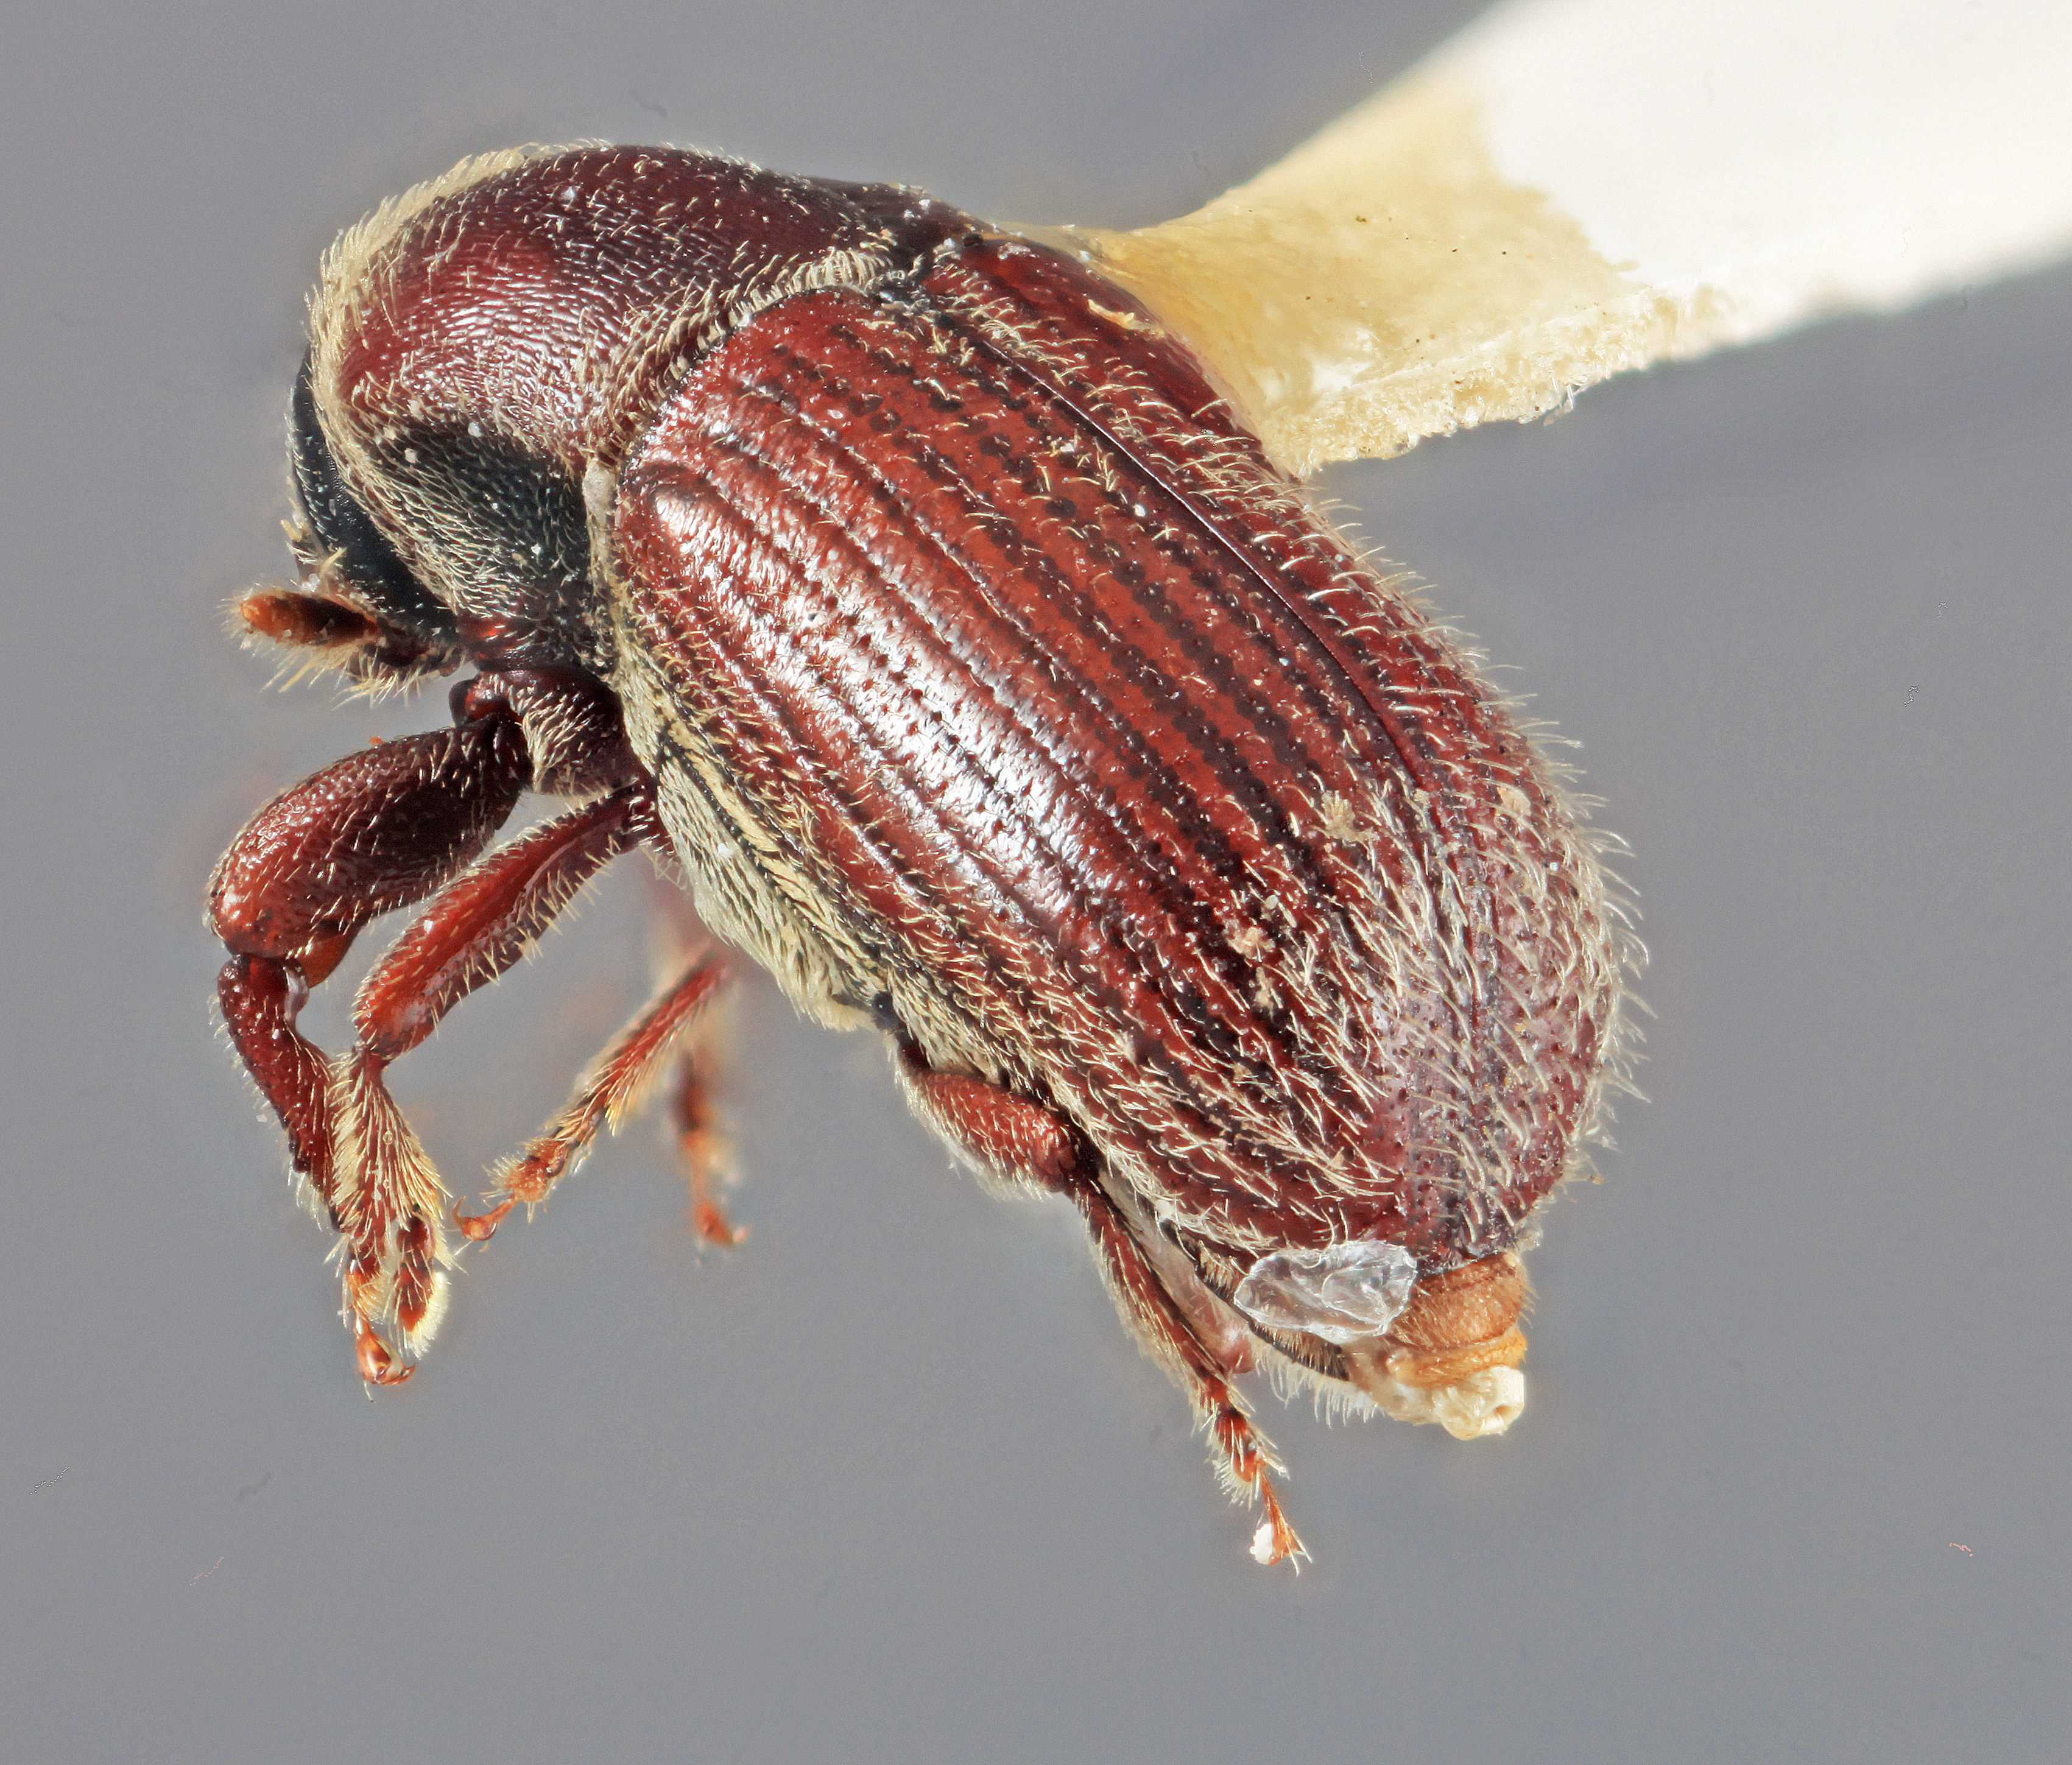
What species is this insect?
Cnesinus bicornis
